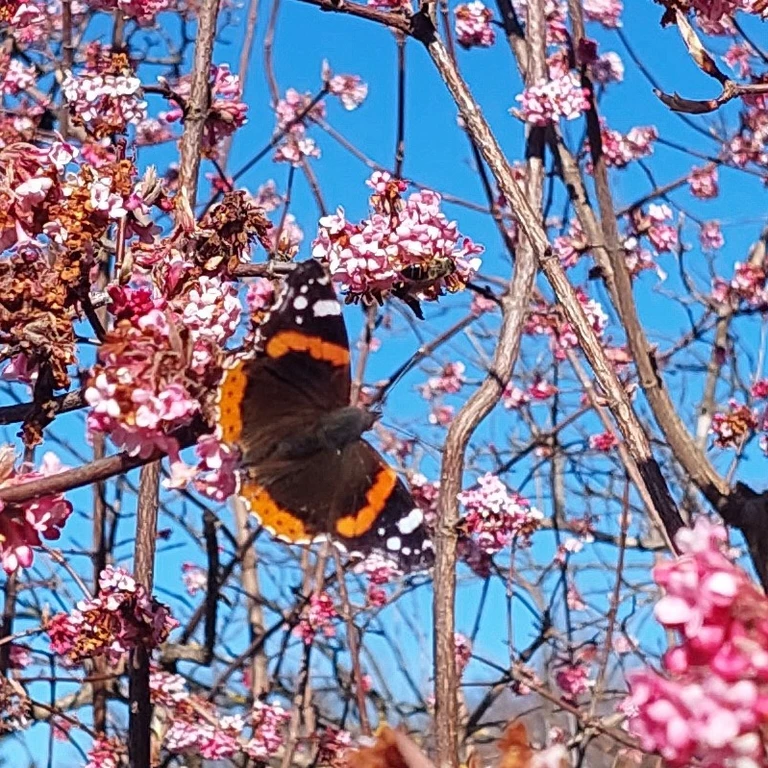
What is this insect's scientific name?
Vanessa atalanta
